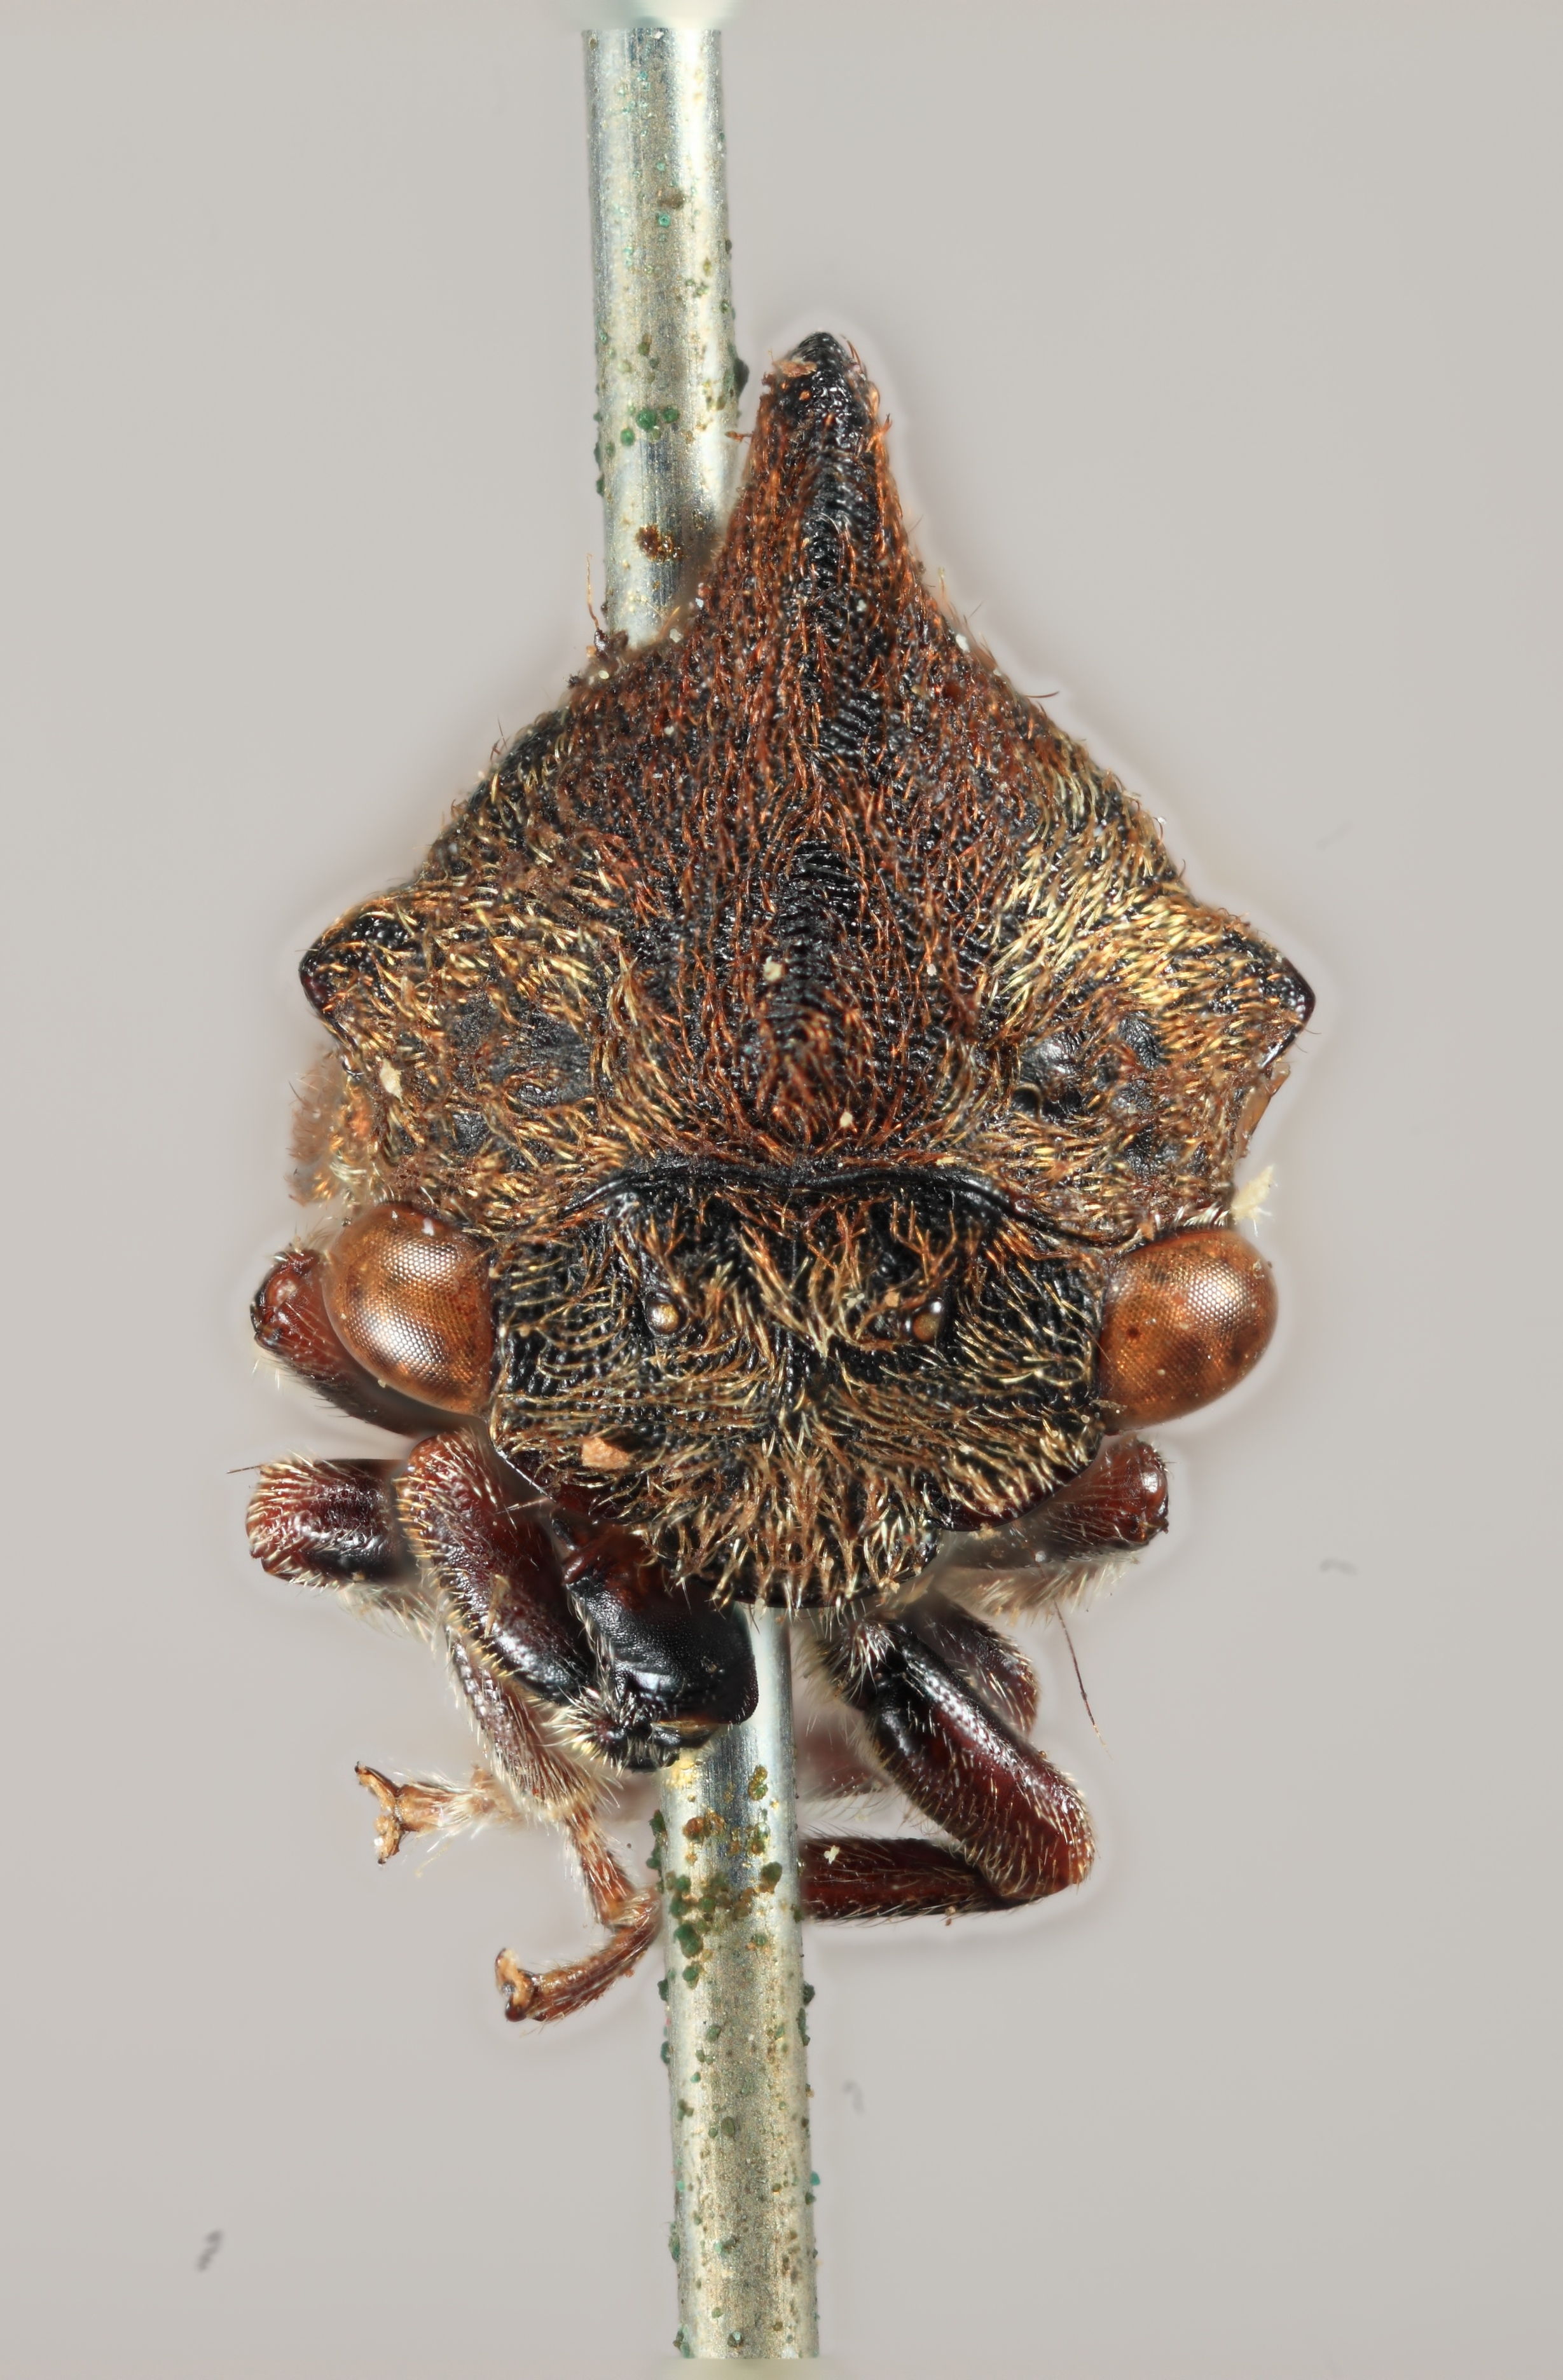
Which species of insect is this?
Mesocentrus pyramidiatus
